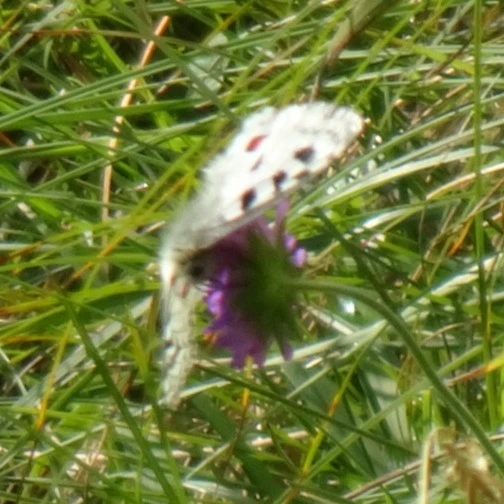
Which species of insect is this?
Parnassius apollo
